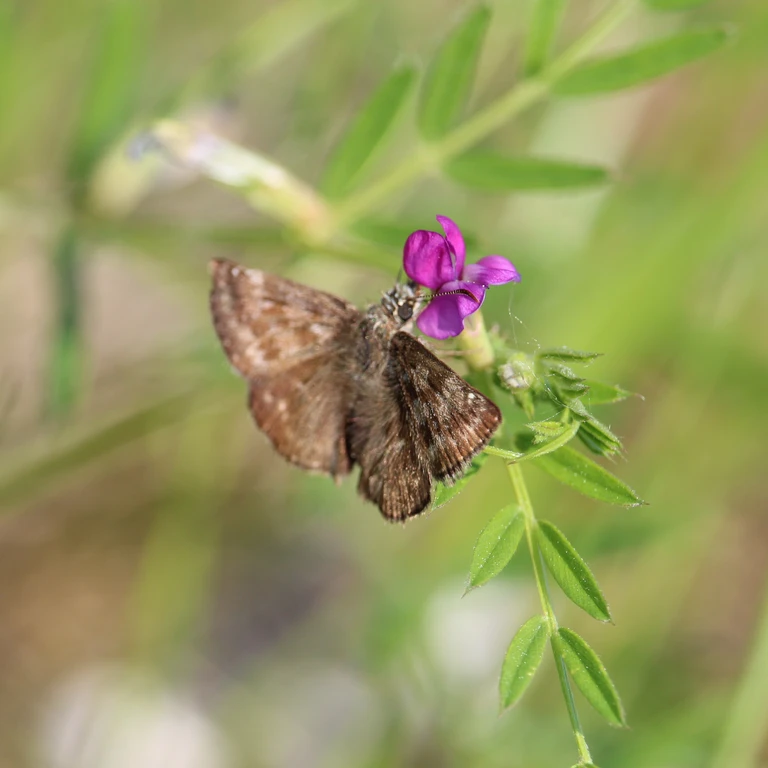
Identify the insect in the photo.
Erynnis tages
